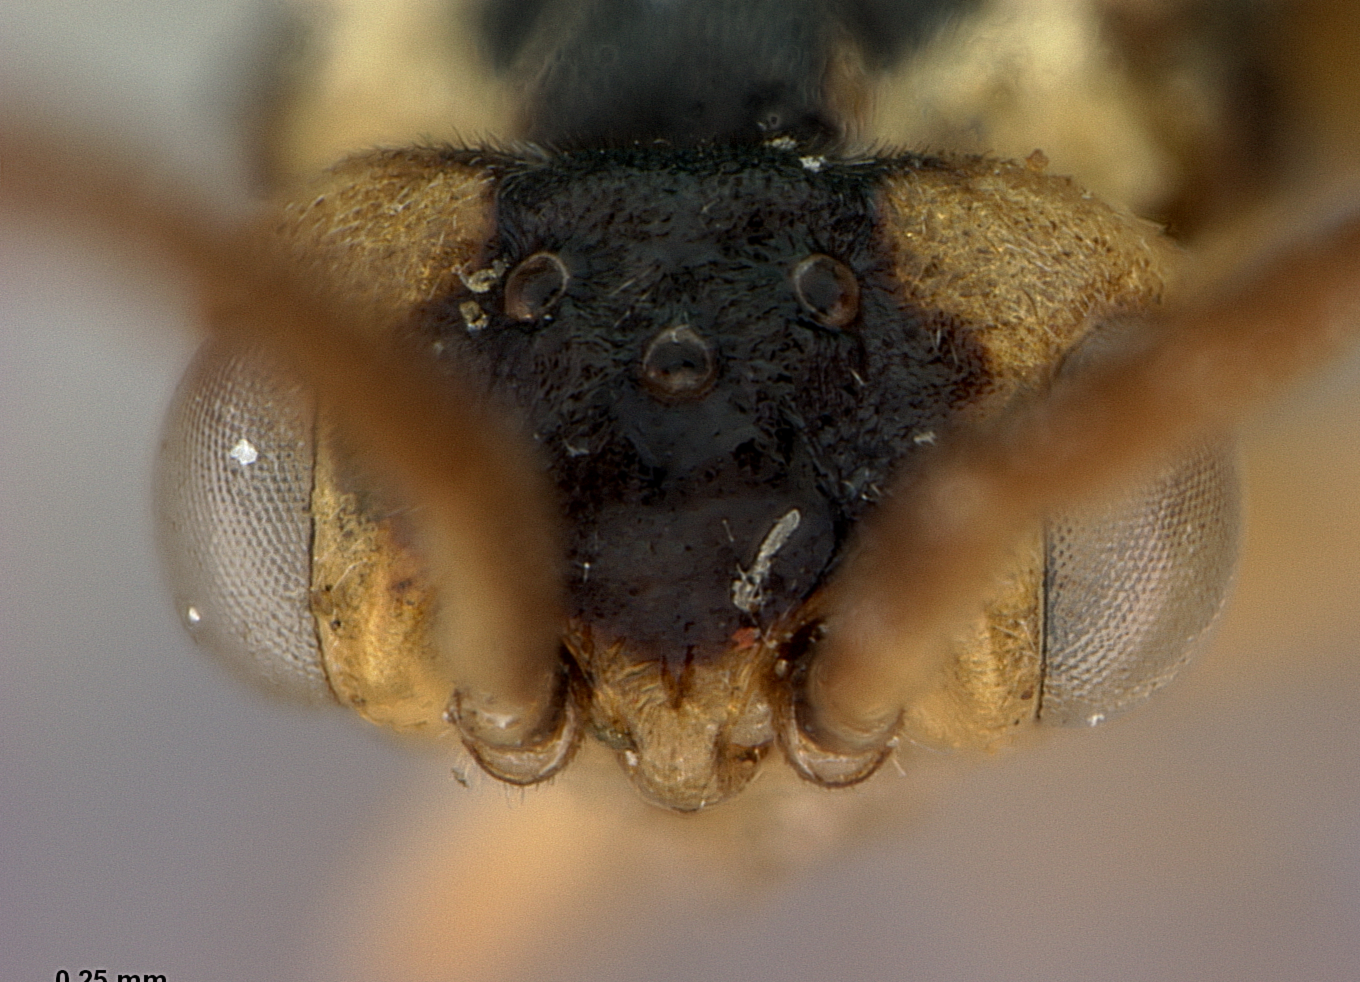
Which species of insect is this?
Pontania crassicornis
